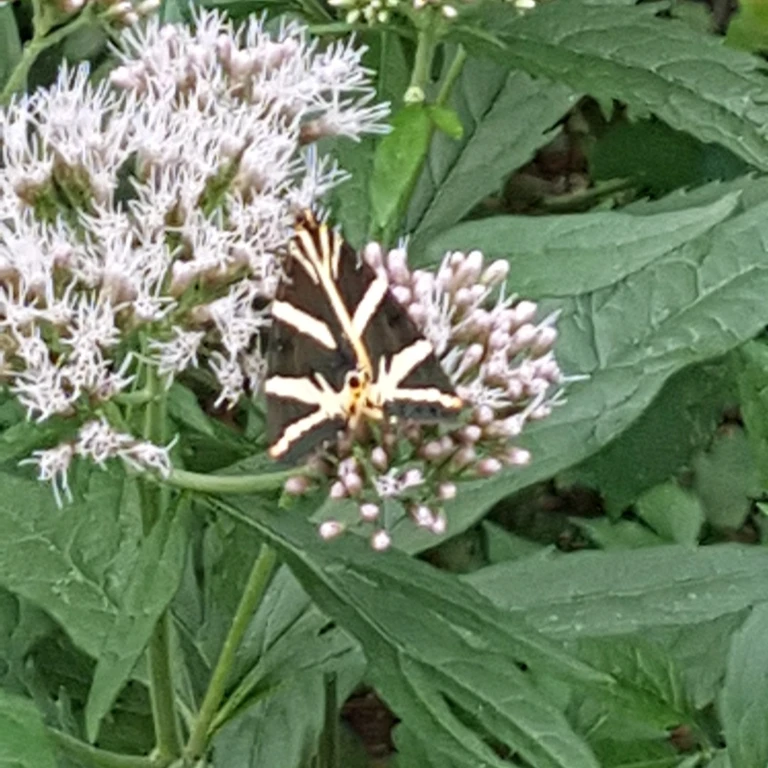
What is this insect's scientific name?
Euplagia quadripunctaria
